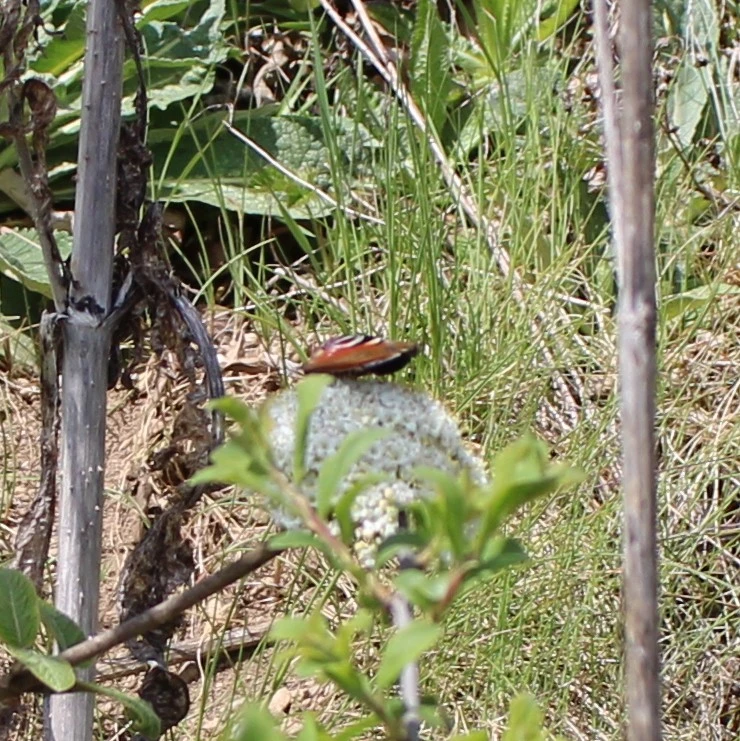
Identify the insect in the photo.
Aglais io
